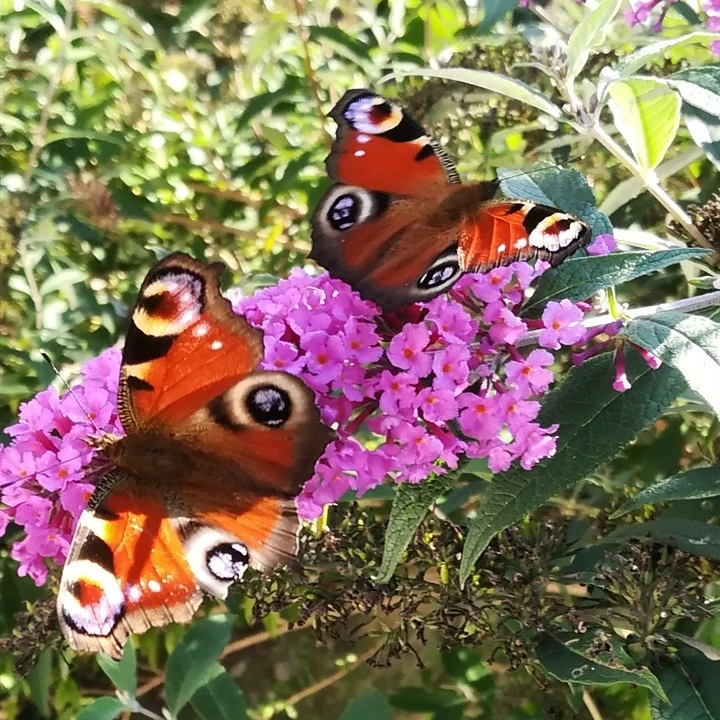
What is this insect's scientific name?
Aglais io
